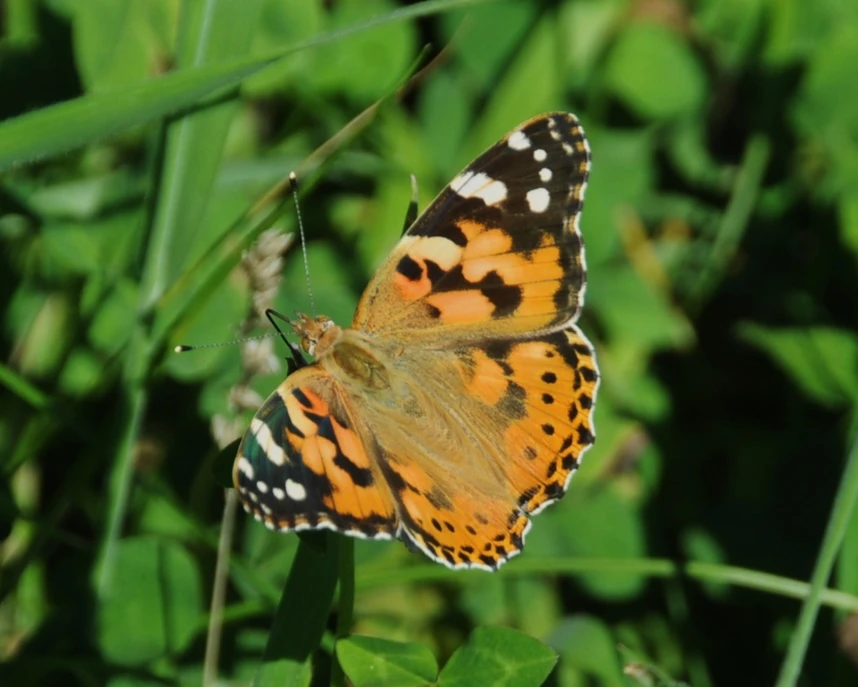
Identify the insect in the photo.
Vanessa cardui
